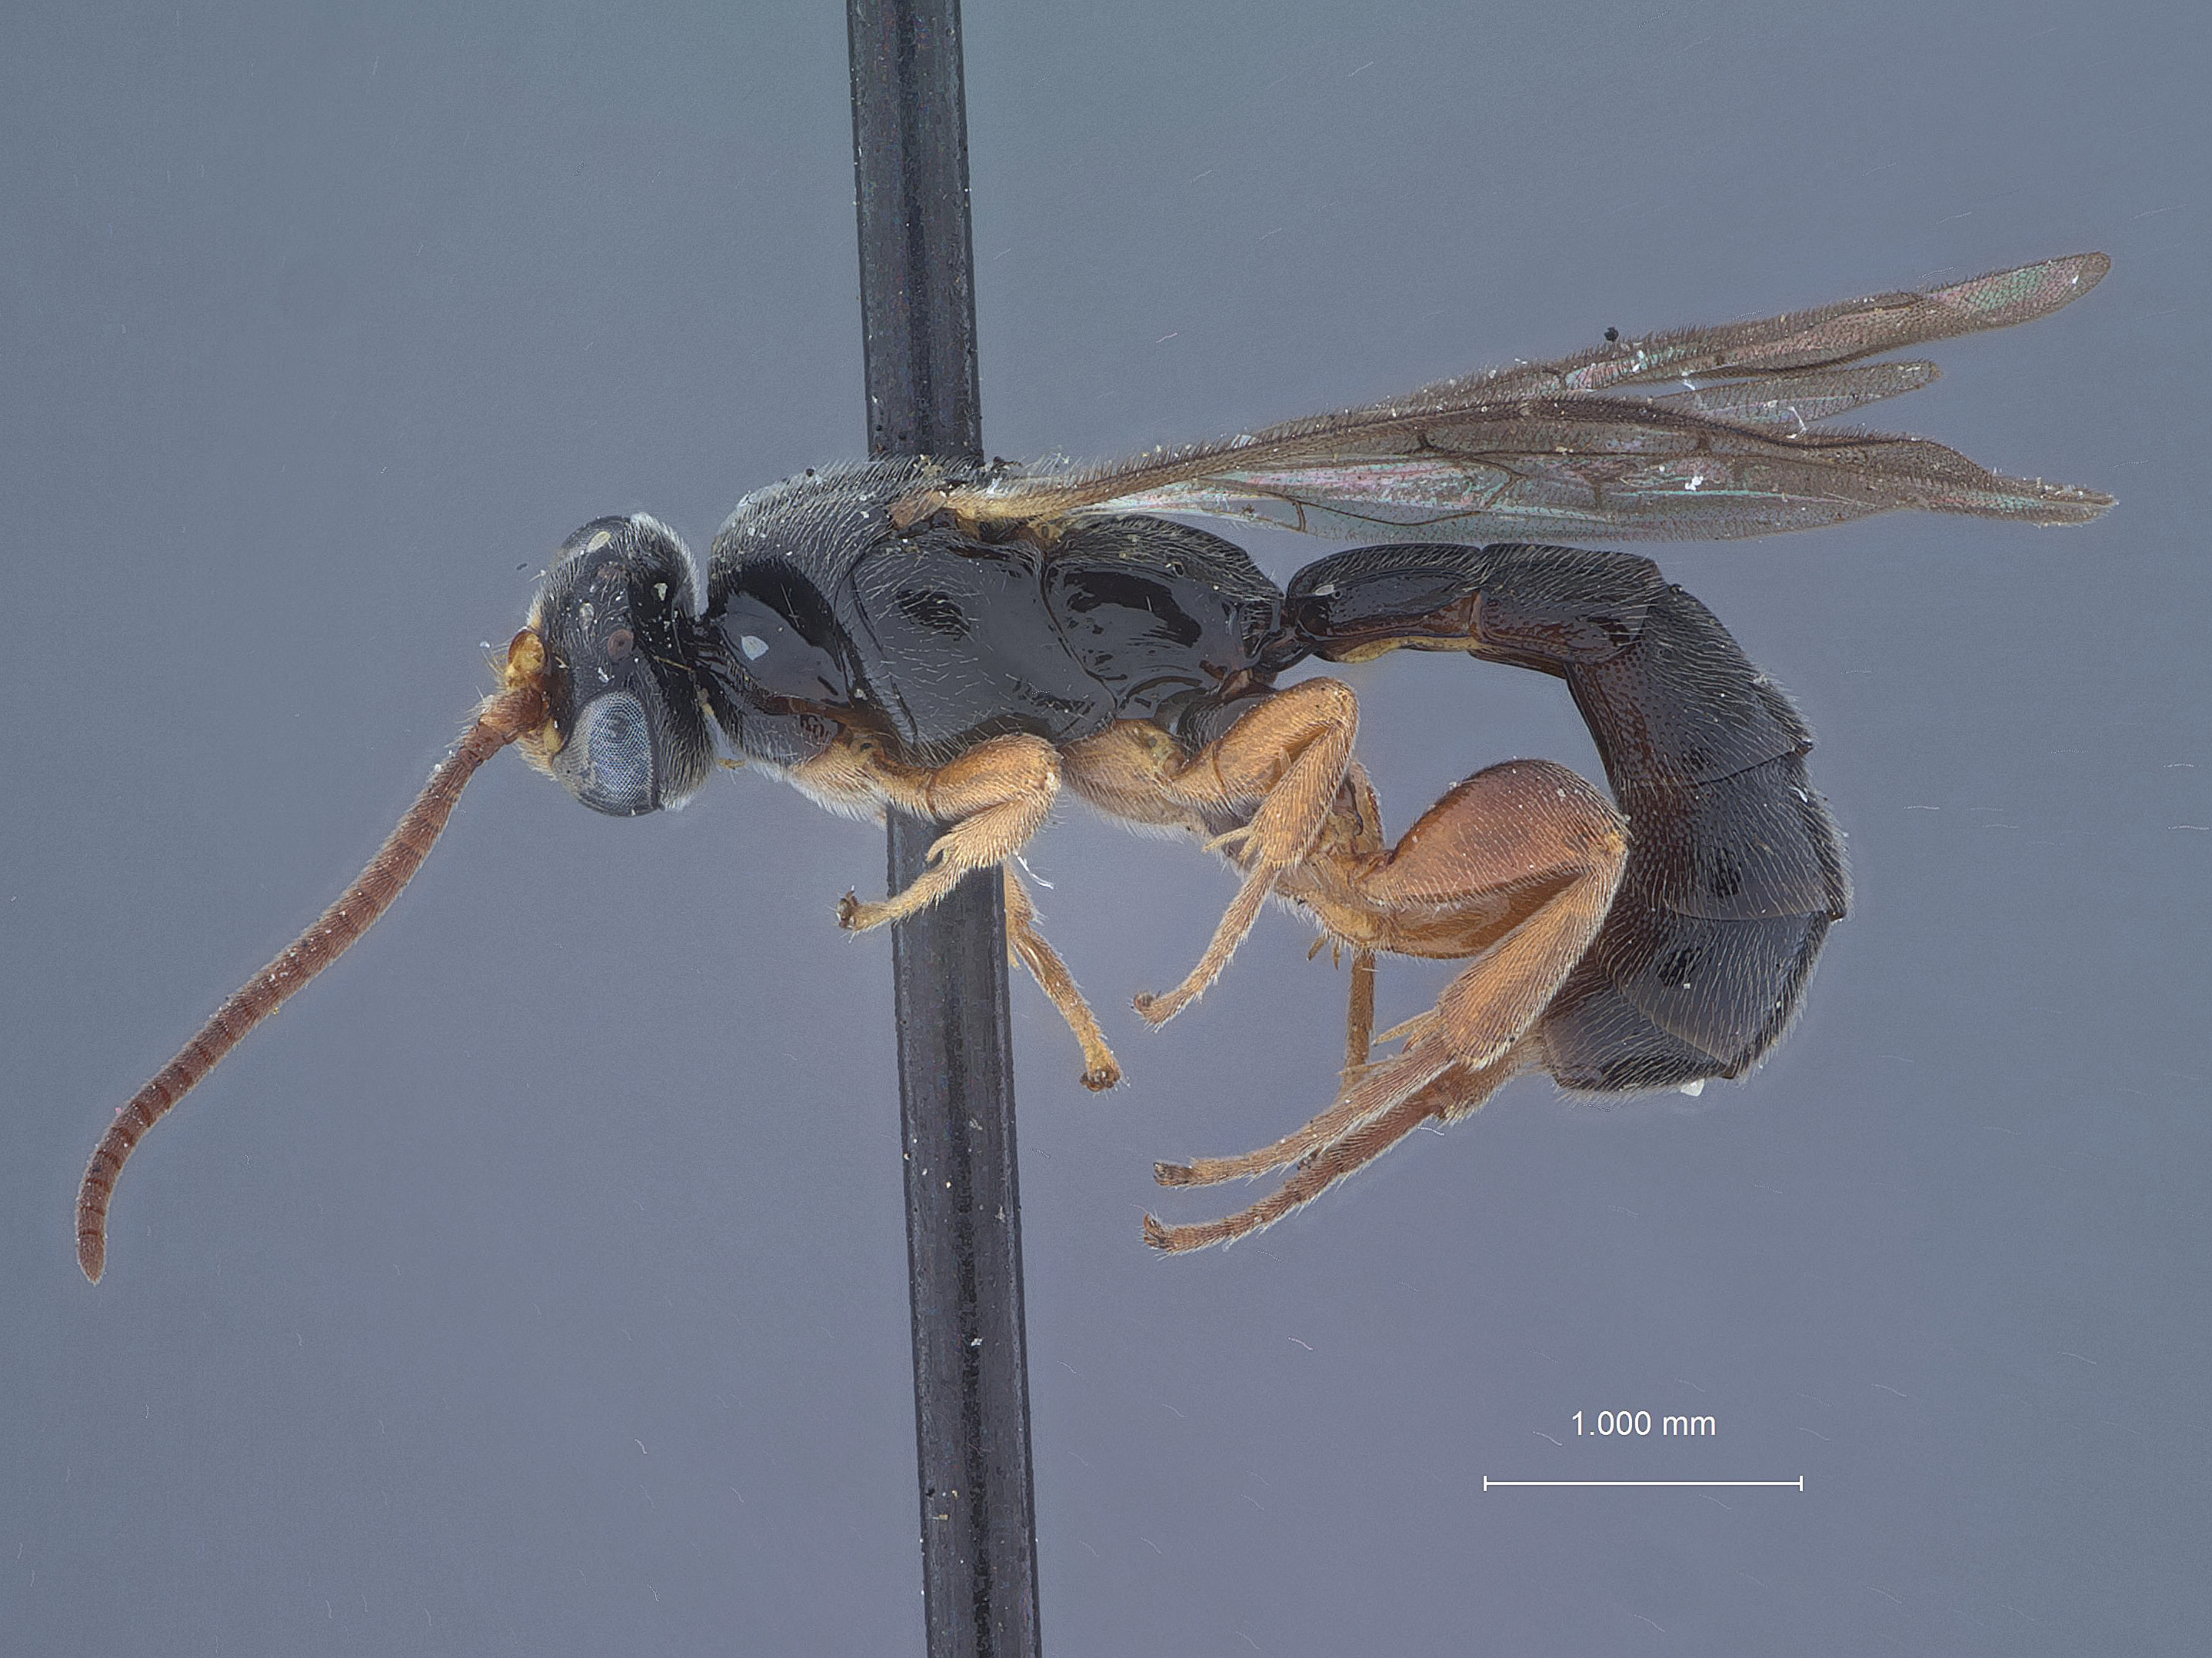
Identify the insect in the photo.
Trieces fusus
